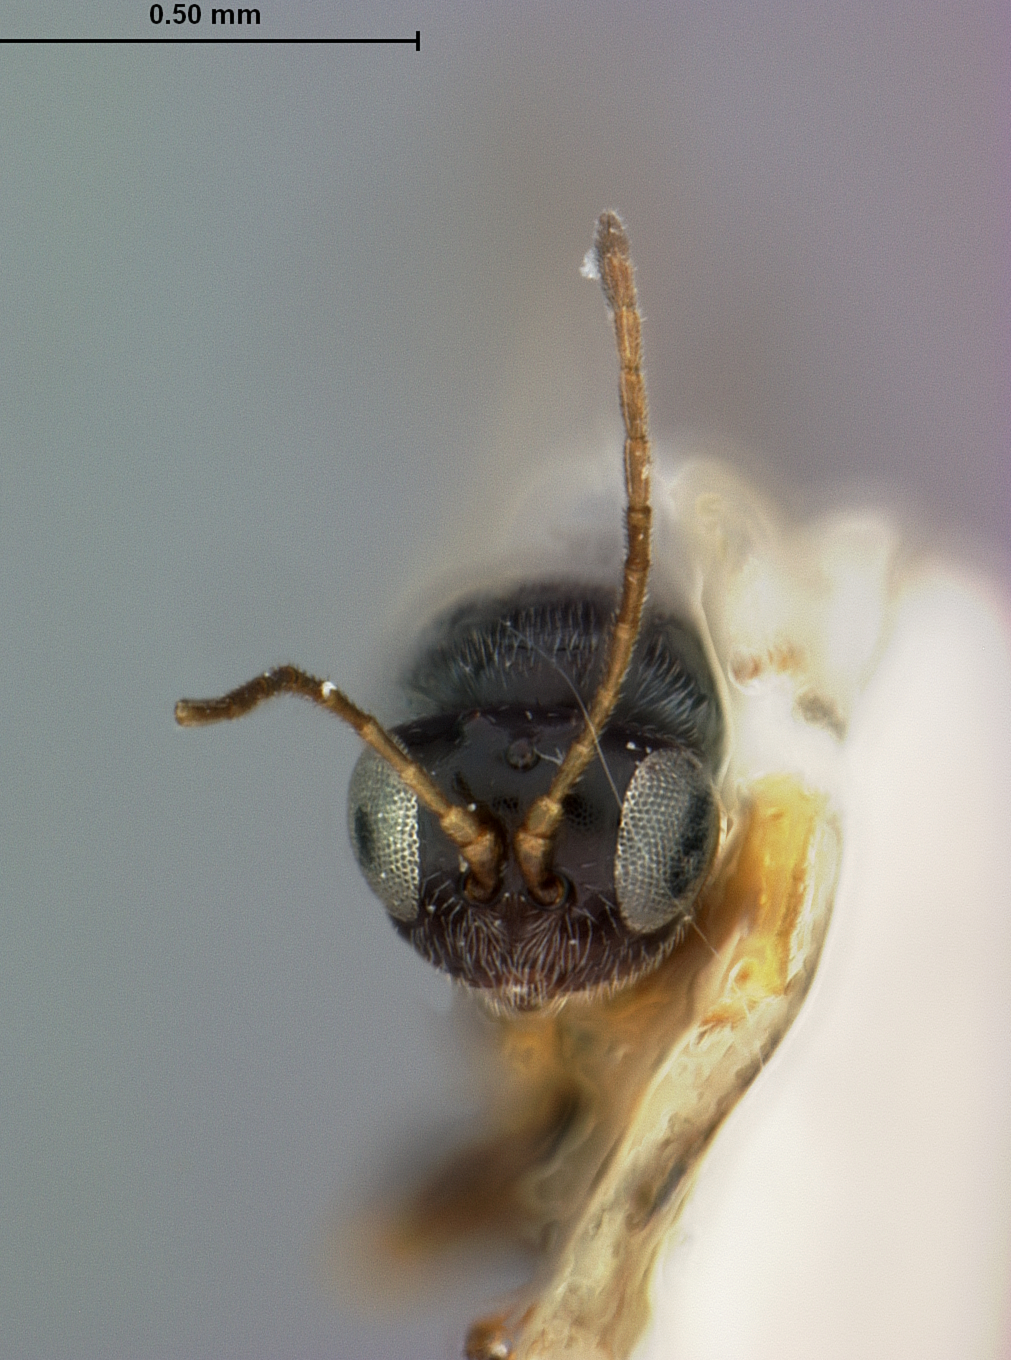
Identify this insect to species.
Ceroteres snellingi
